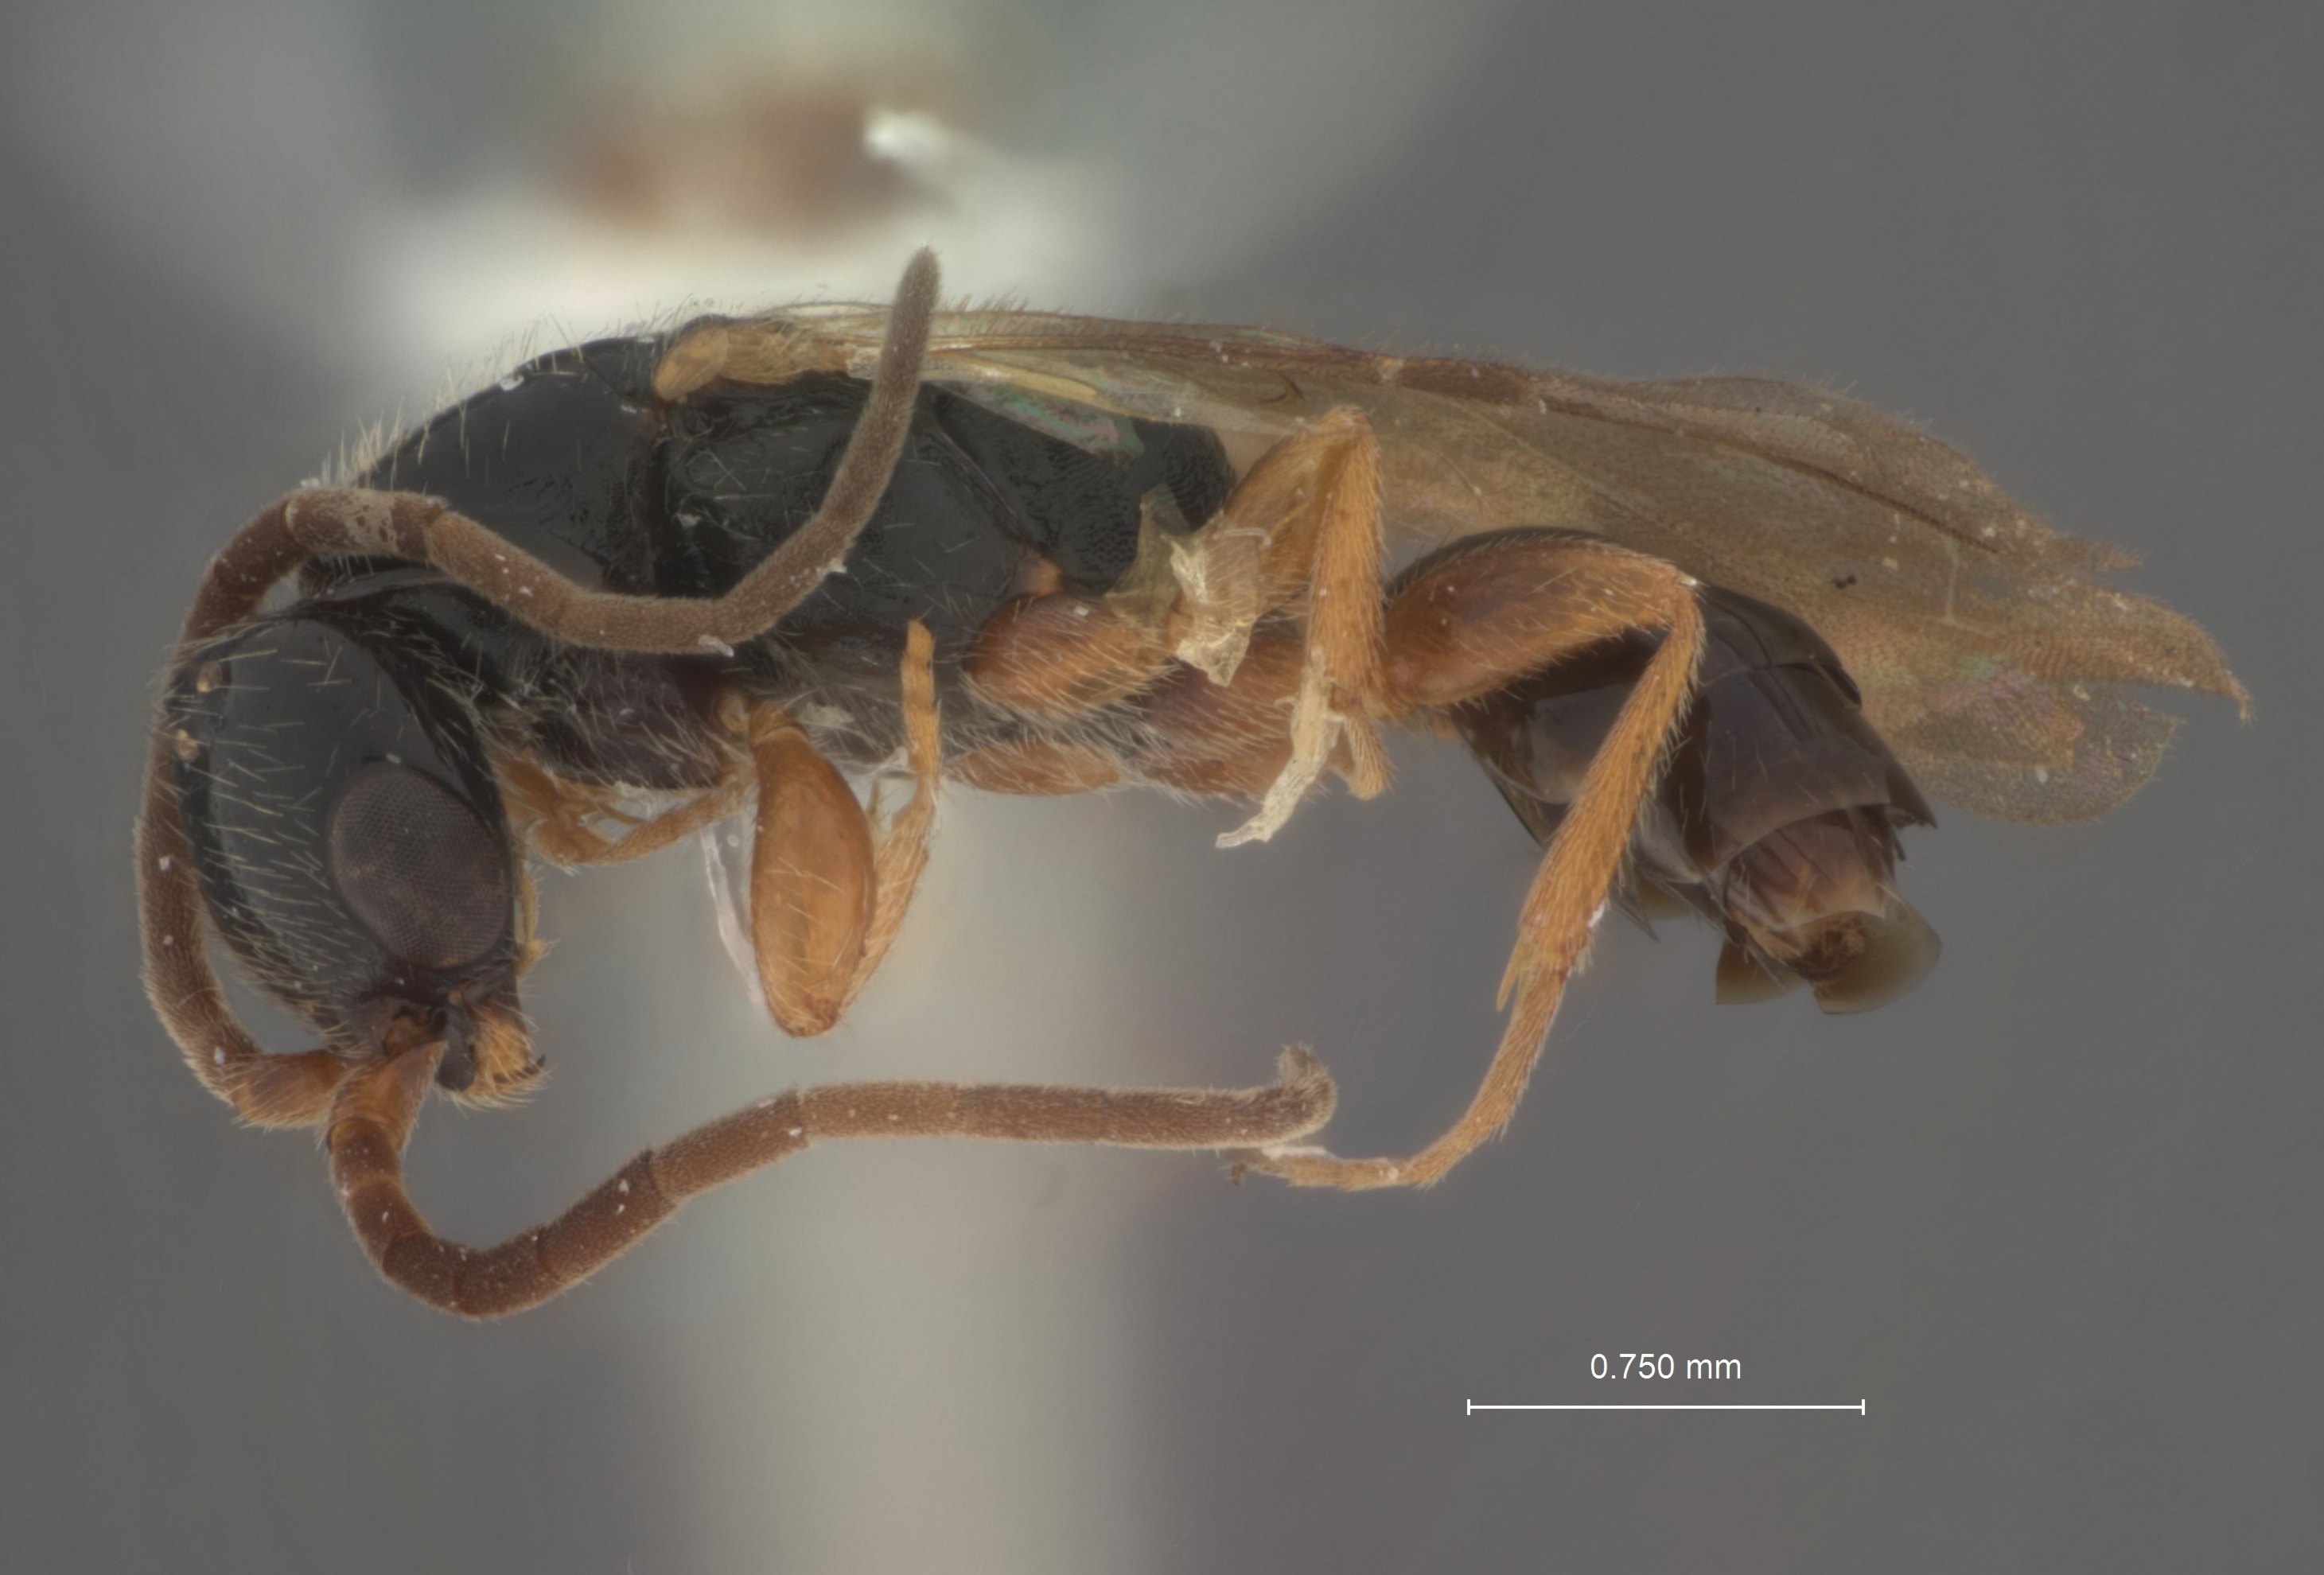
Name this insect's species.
Mesitius bifoveolatus
